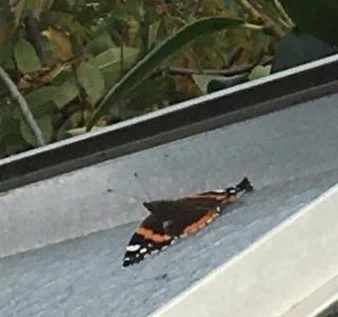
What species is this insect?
Vanessa atalanta
